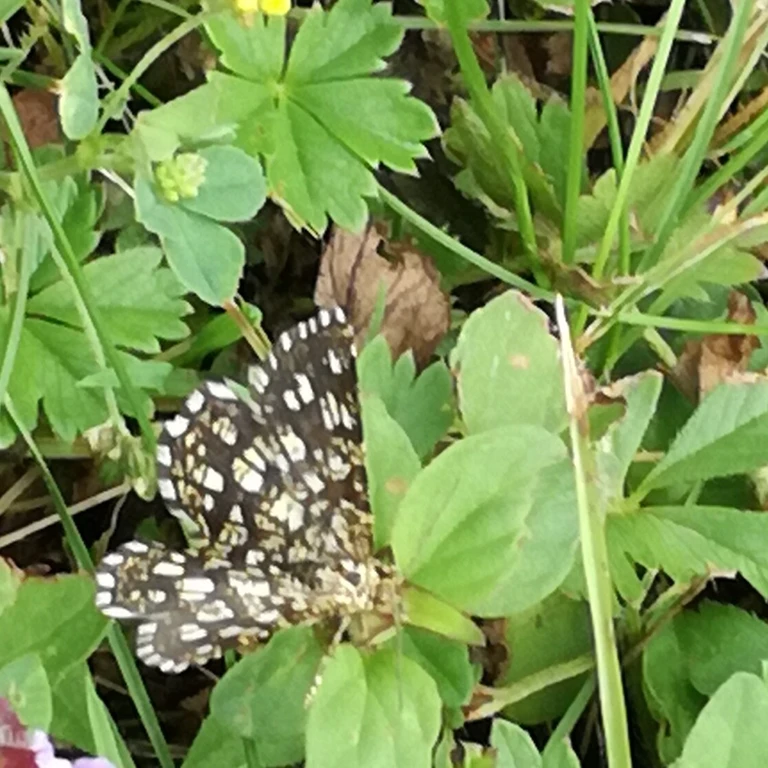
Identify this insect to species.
Chiasmia clathrata
